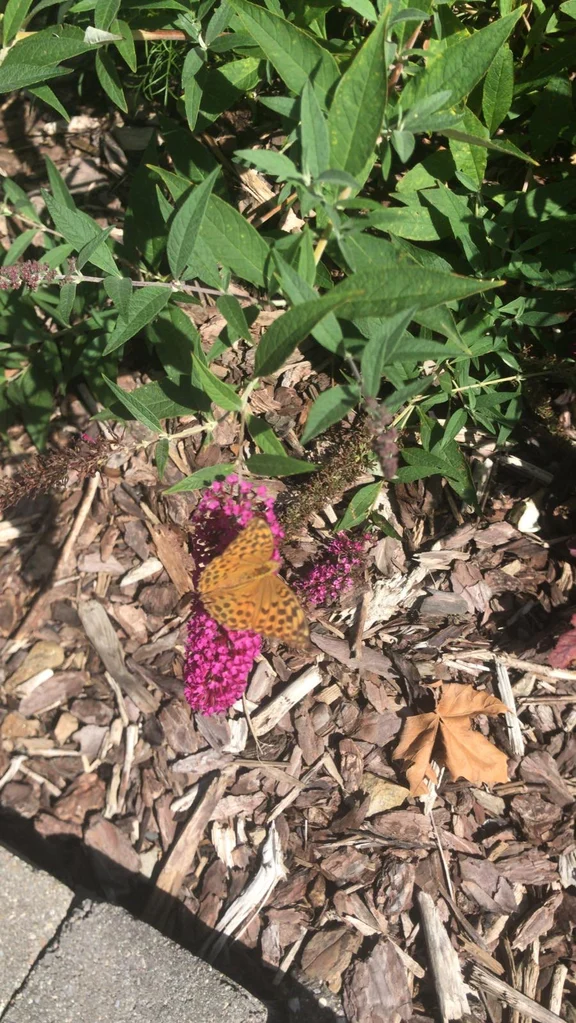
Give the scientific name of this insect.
Argynnis paphia
